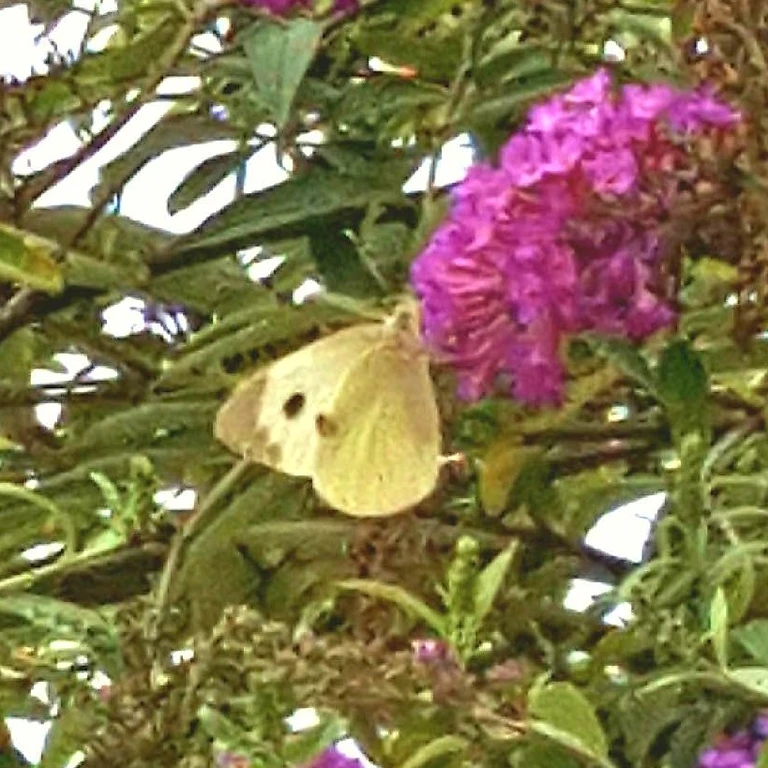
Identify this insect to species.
Pieris brassicae
